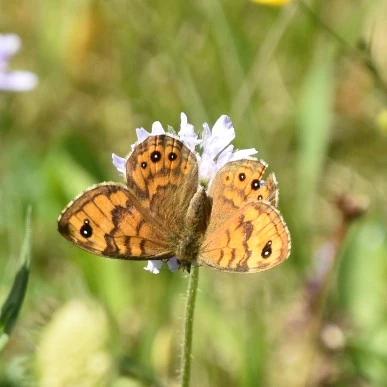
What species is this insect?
Lasiommata megera (also Pararge megera)
